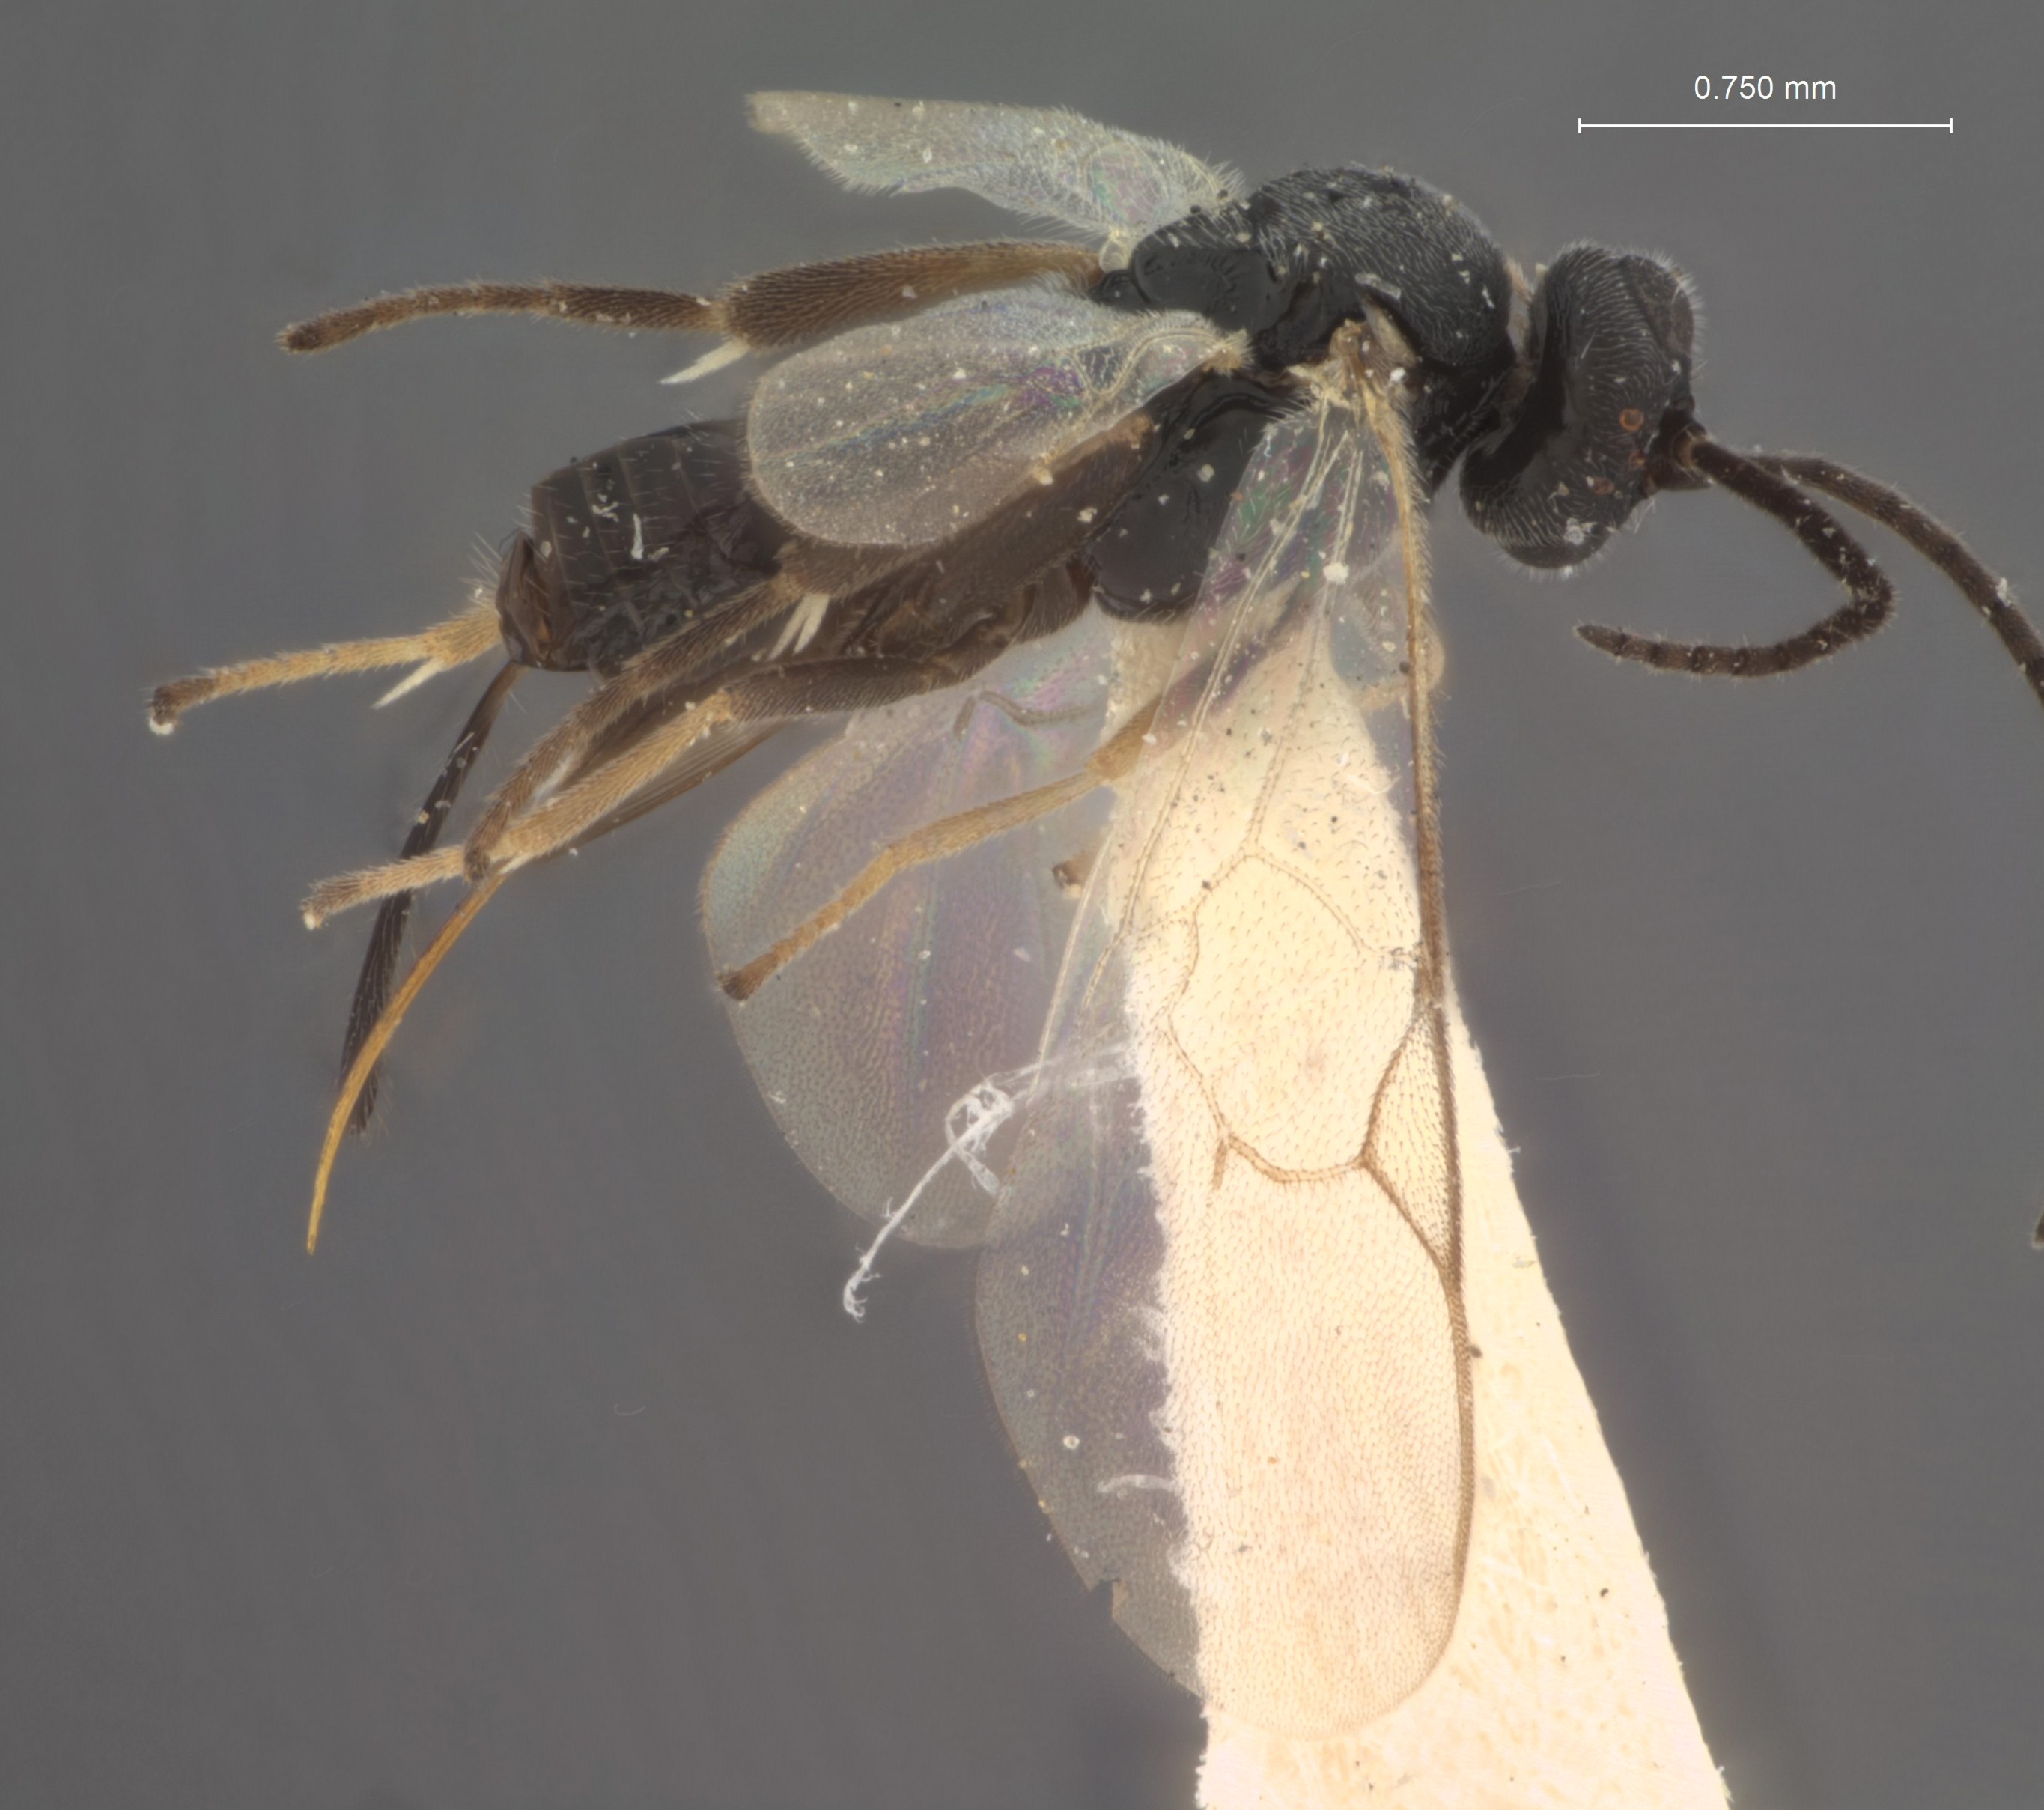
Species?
Apanteles stenomae
